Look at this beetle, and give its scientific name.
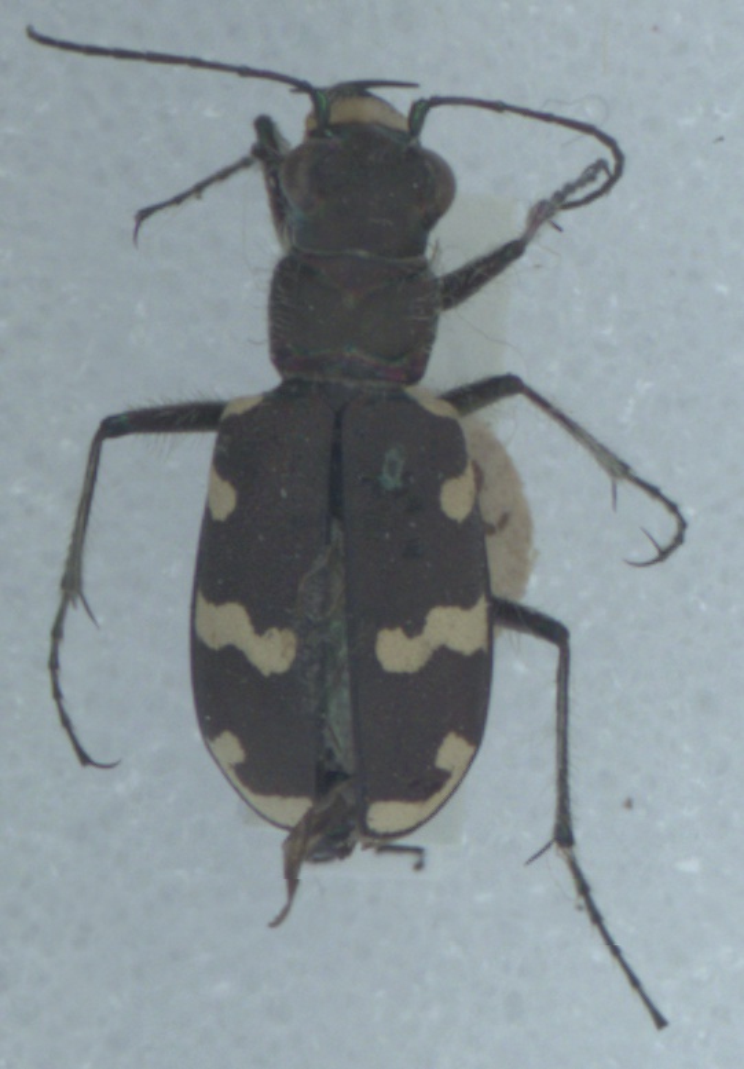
Cicindela hybrida
